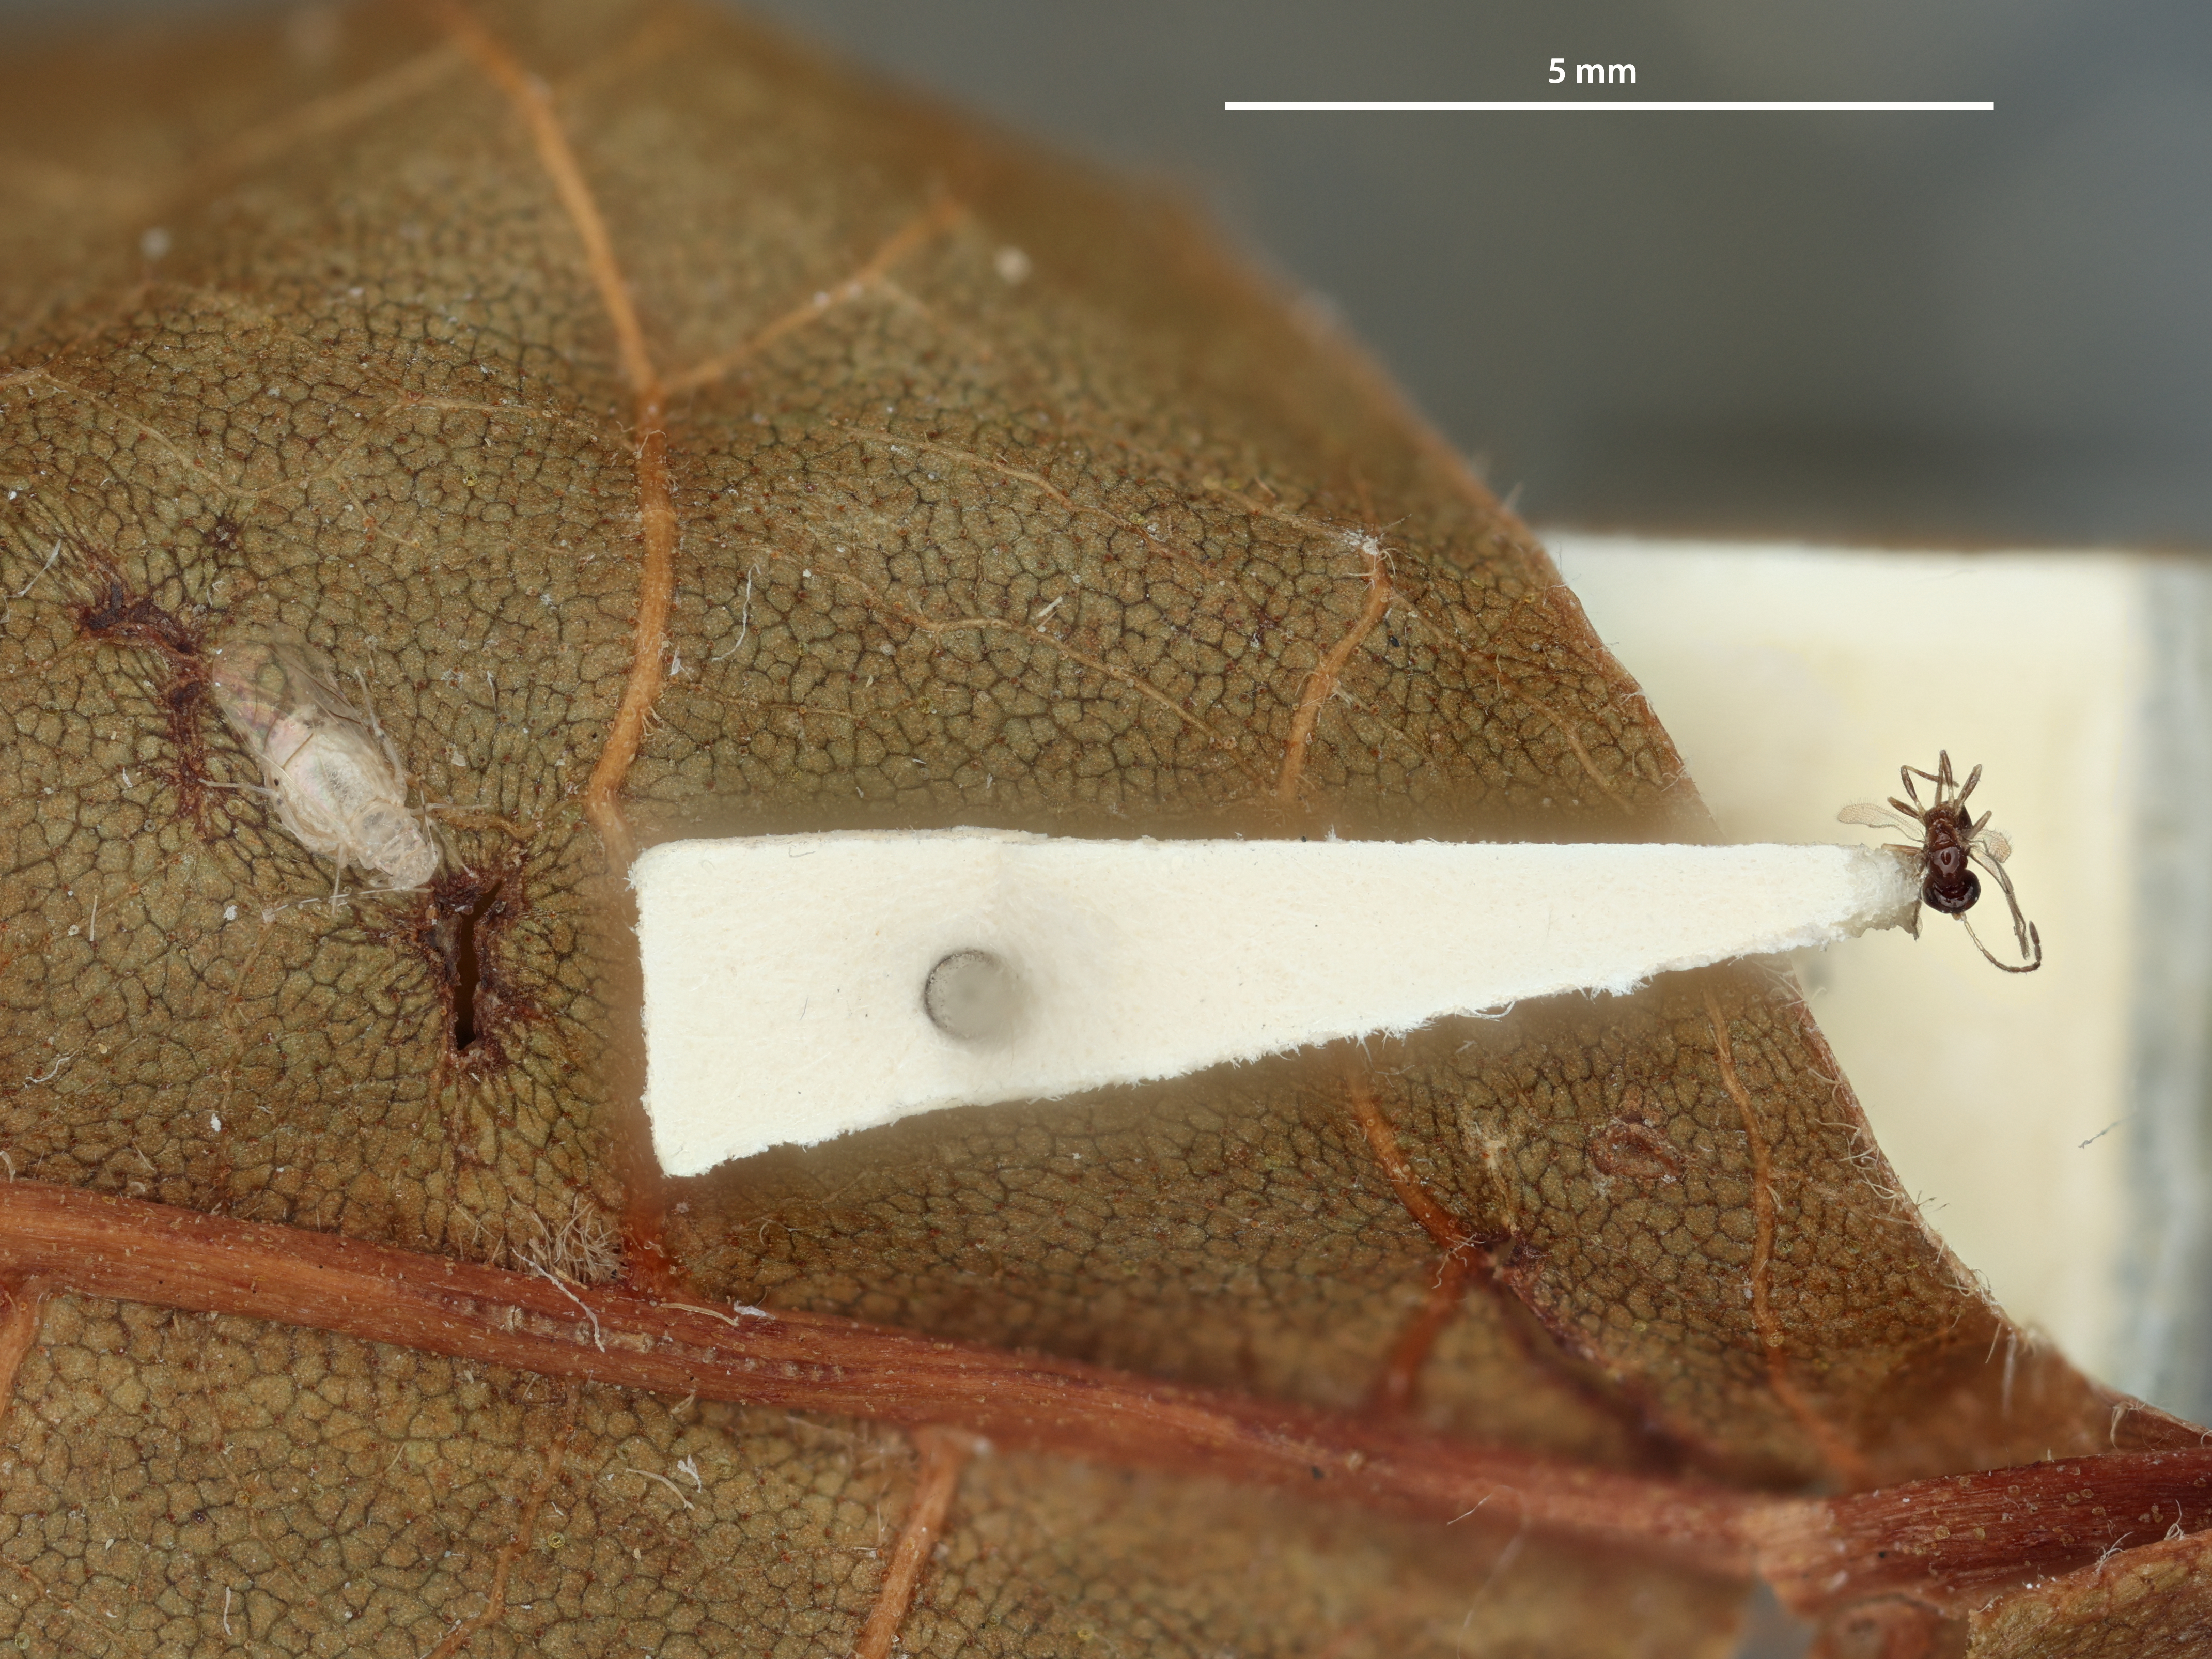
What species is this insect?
Trioxys monelliopsis
